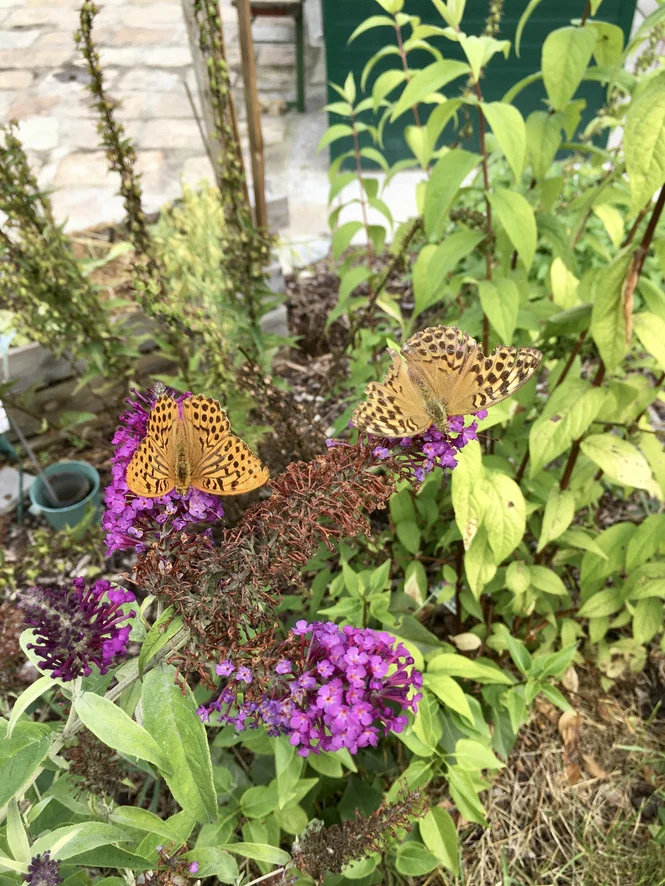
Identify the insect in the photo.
Argynnis paphia
